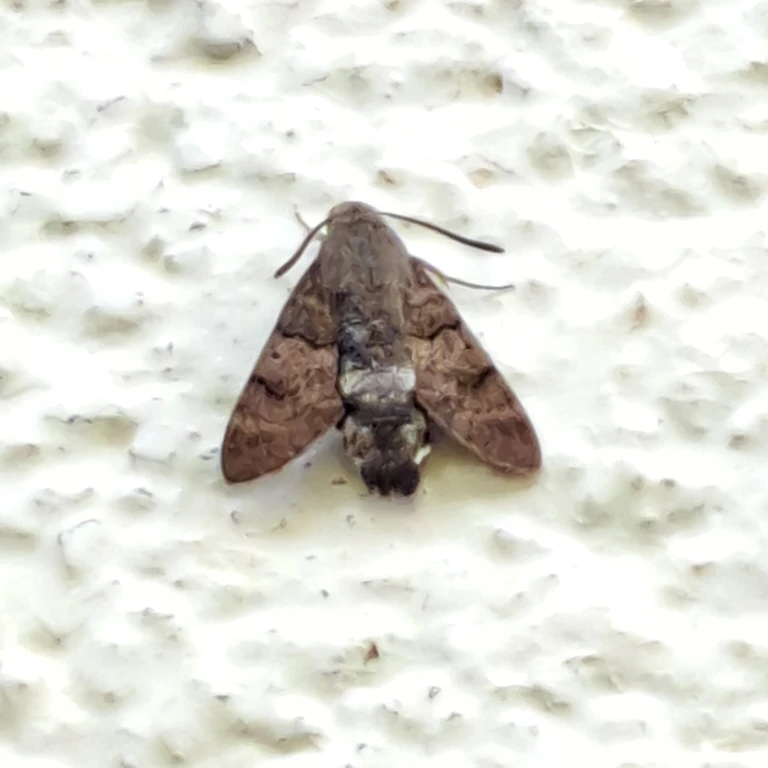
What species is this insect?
Macroglossum stellatarum
